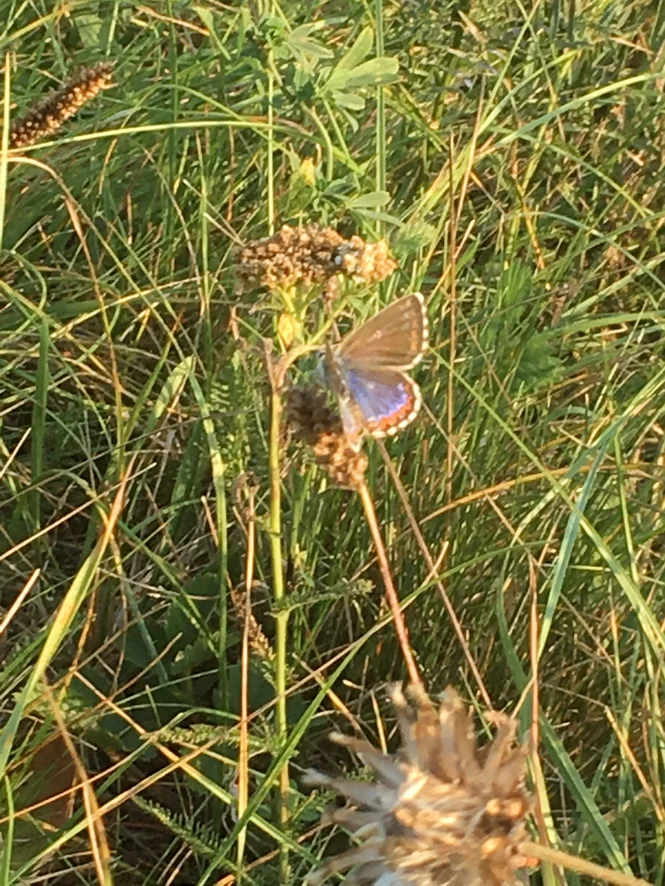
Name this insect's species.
Lysandra bellargus
